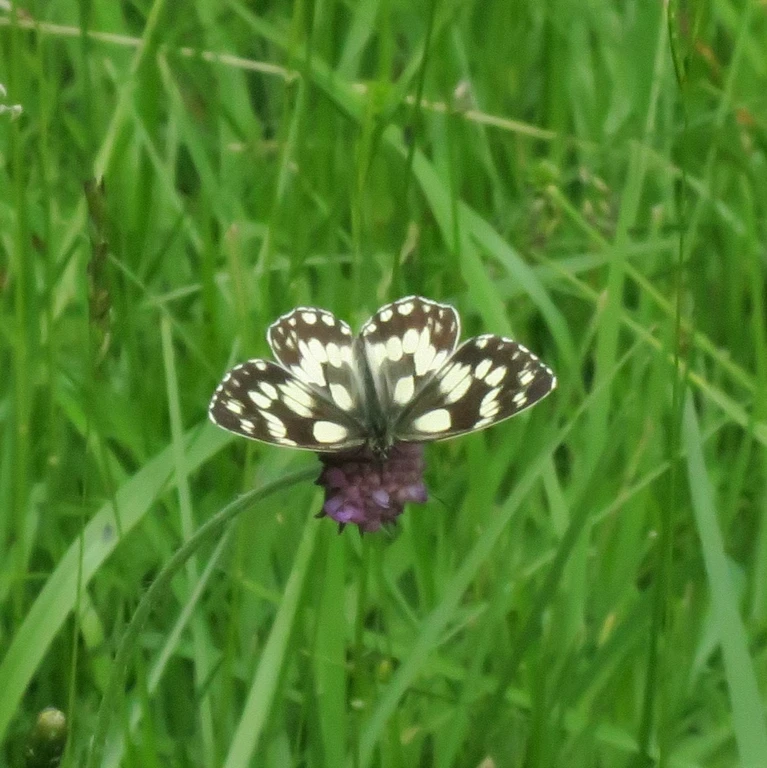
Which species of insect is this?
Melanargia galathea
